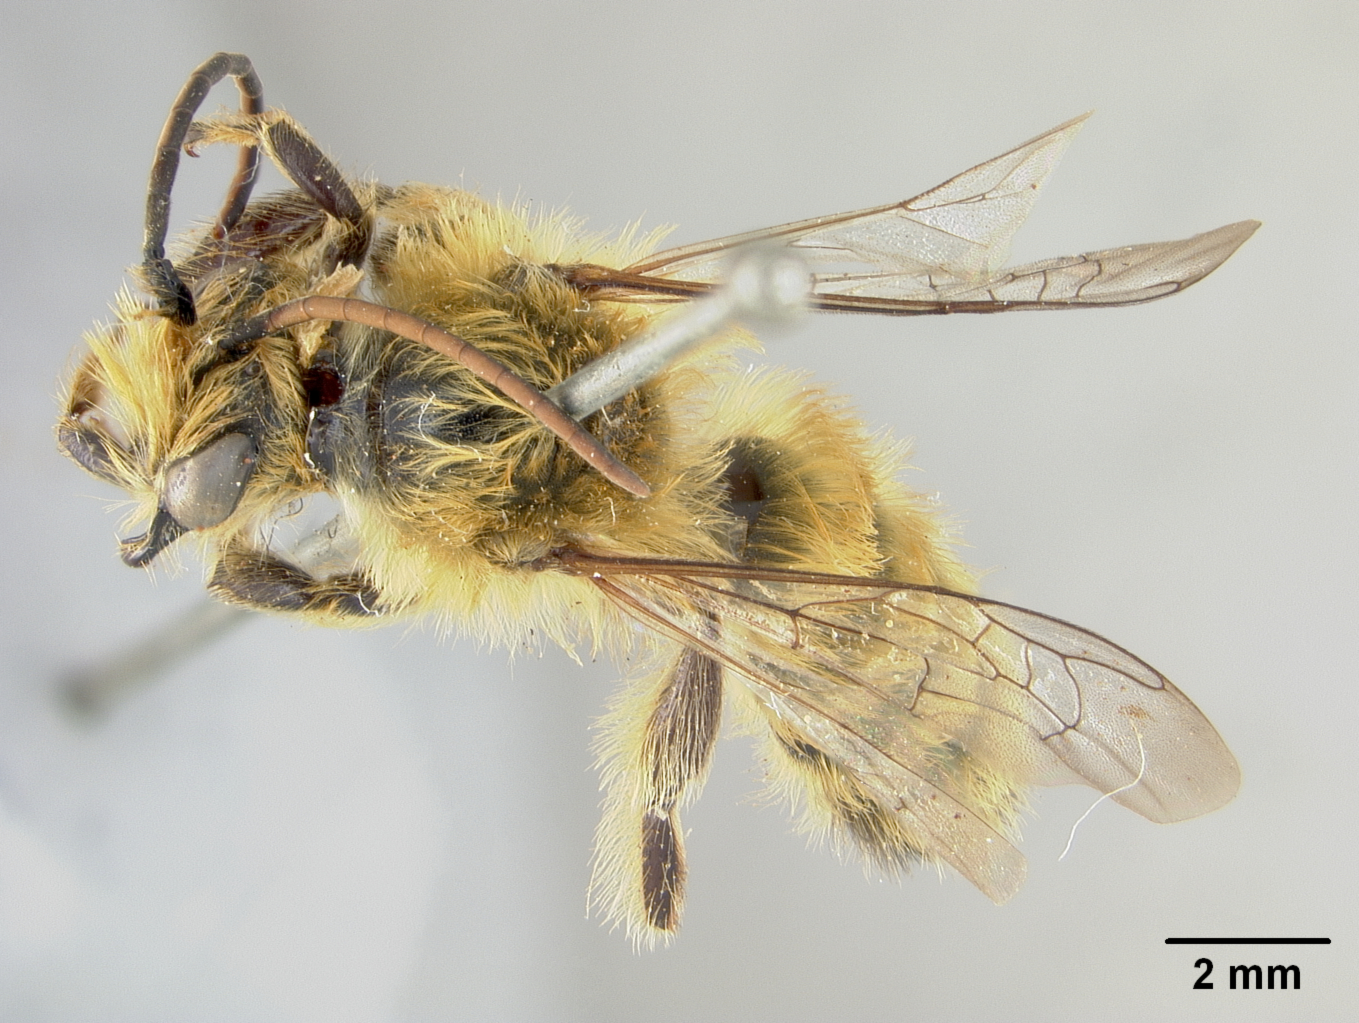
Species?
Lonchopria alopex
